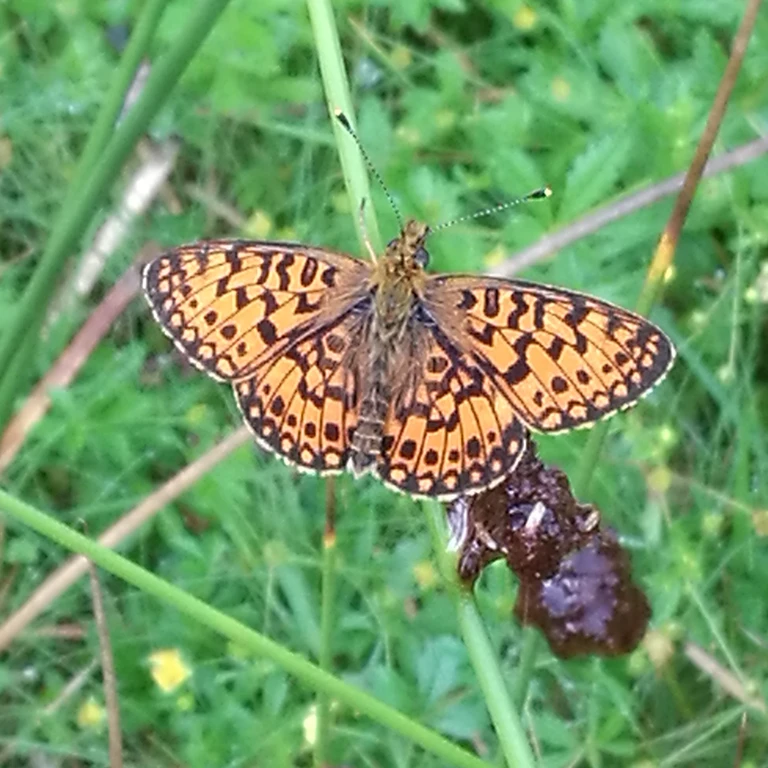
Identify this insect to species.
Boloria selene
